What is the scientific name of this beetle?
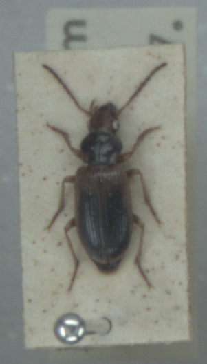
Dicheirotrichus gustavii
